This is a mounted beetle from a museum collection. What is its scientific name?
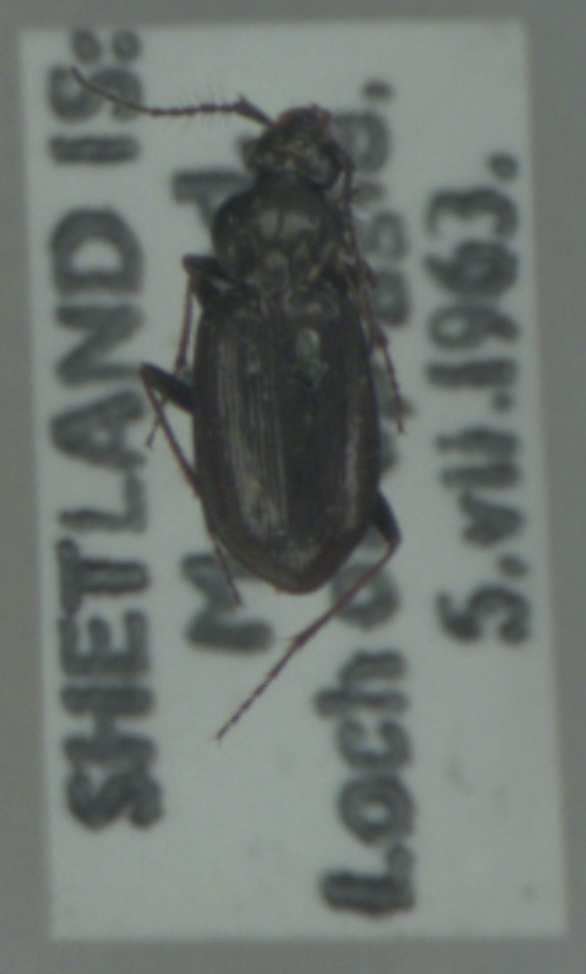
Loricera pilicornis
